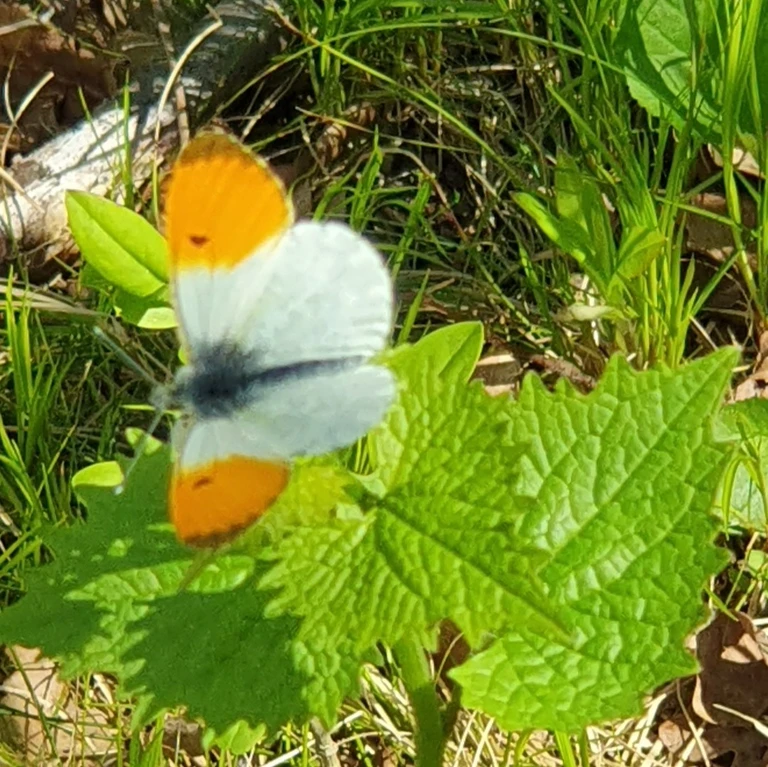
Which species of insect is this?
Anthocharis cardamines
